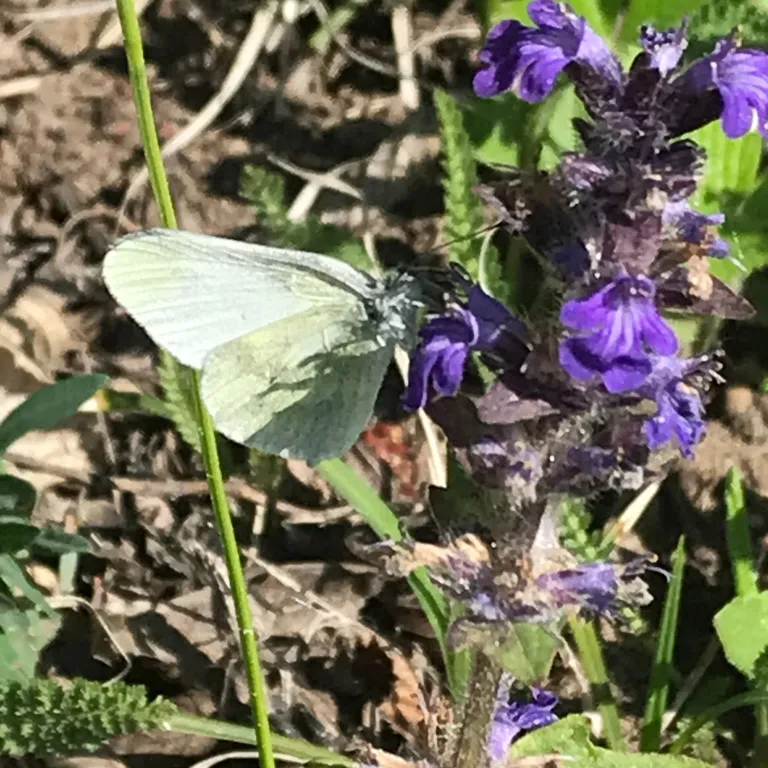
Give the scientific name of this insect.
Leptidea sinapis/juvernica
